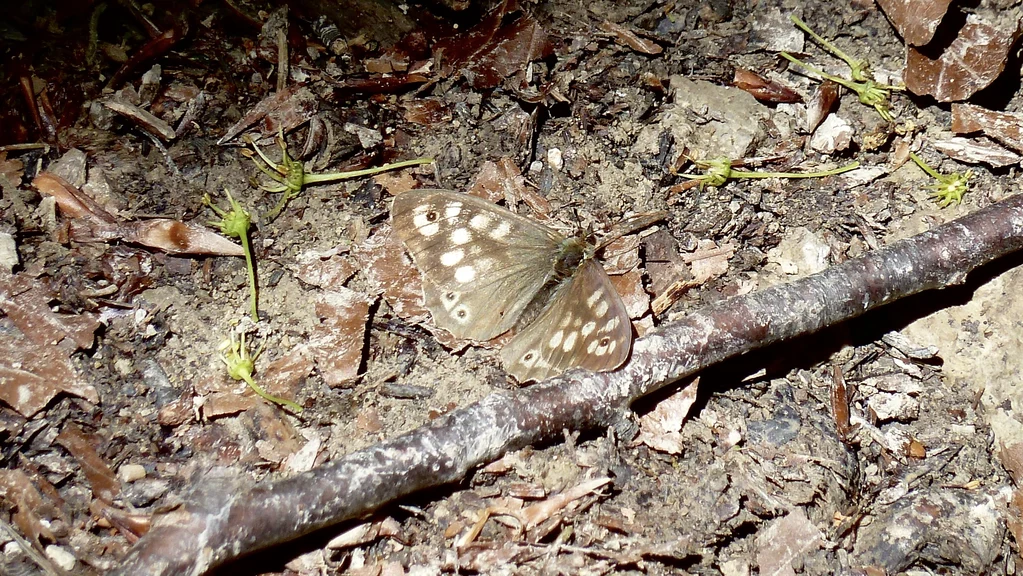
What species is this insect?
Pararge aegeria
